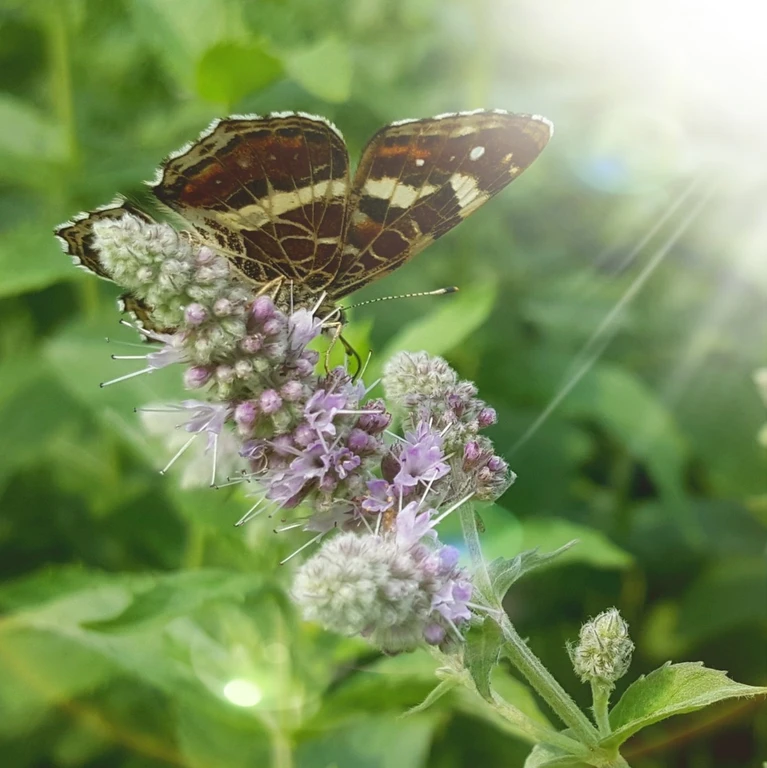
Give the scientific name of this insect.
Araschnia levana
